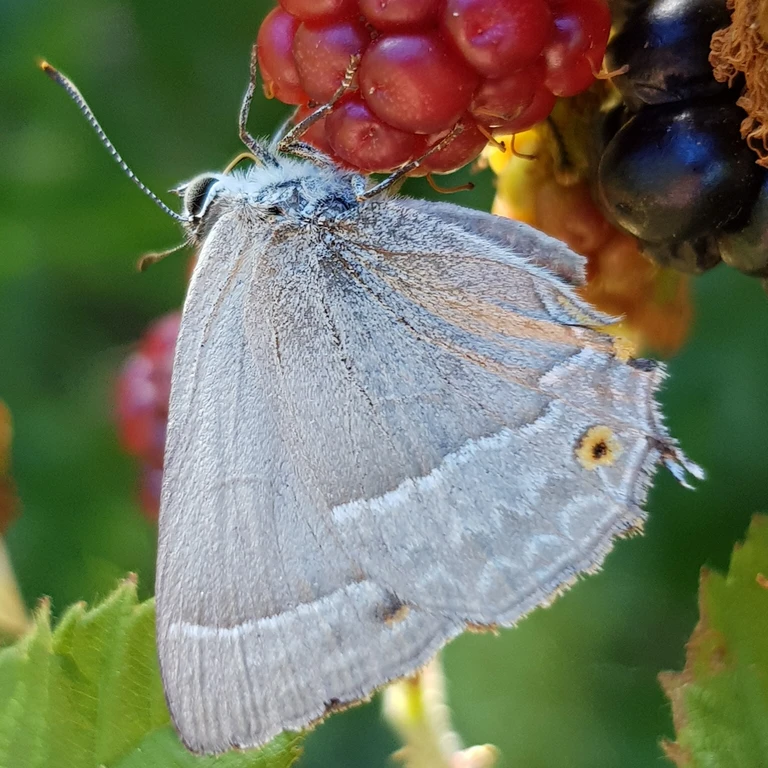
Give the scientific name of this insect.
Favonius quercus (also Quercusia quercus)
